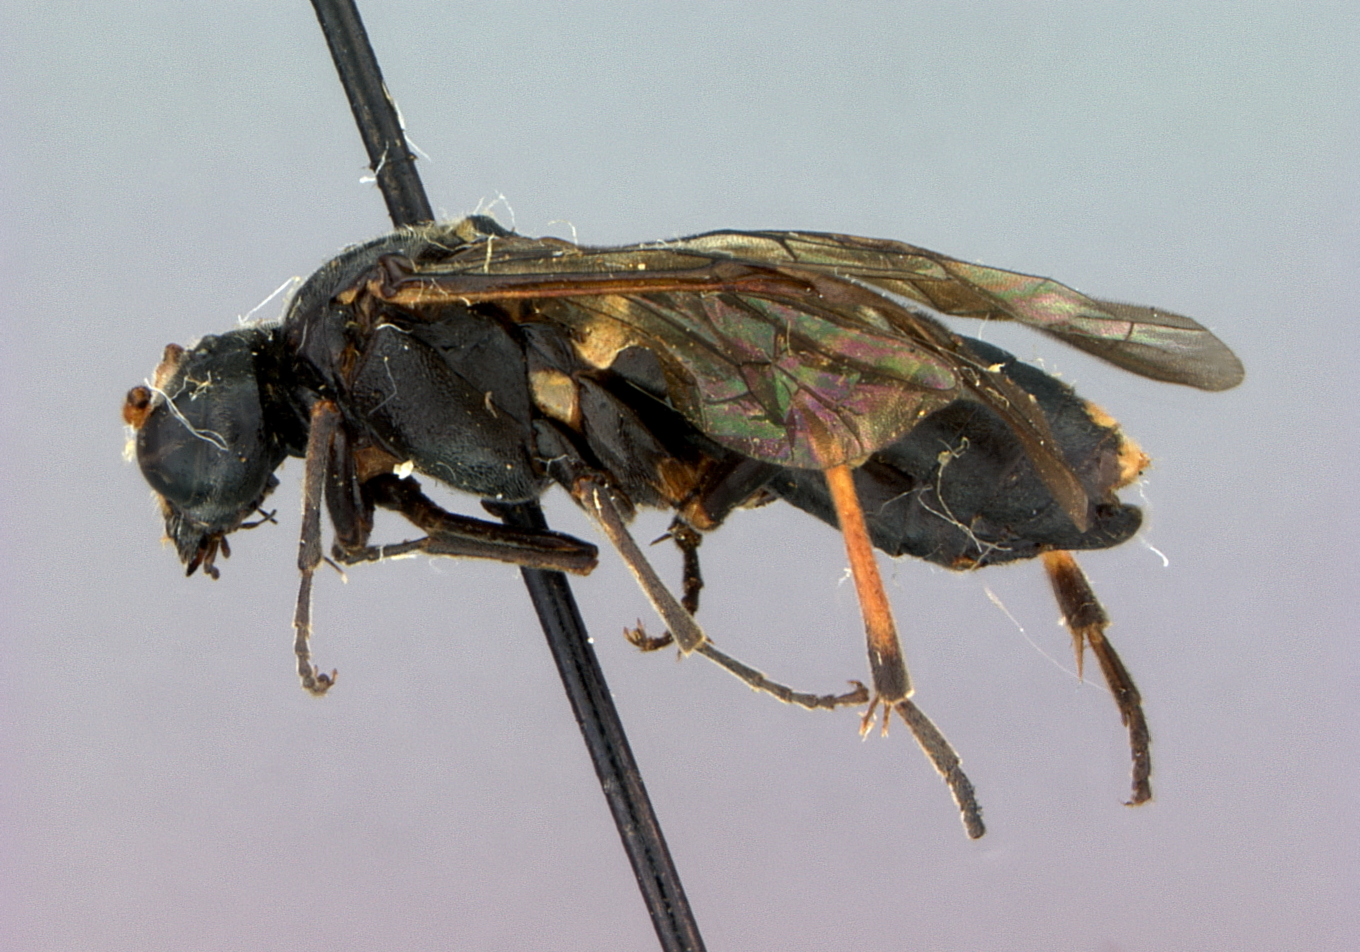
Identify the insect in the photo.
Tenthredo fuscocostalis
